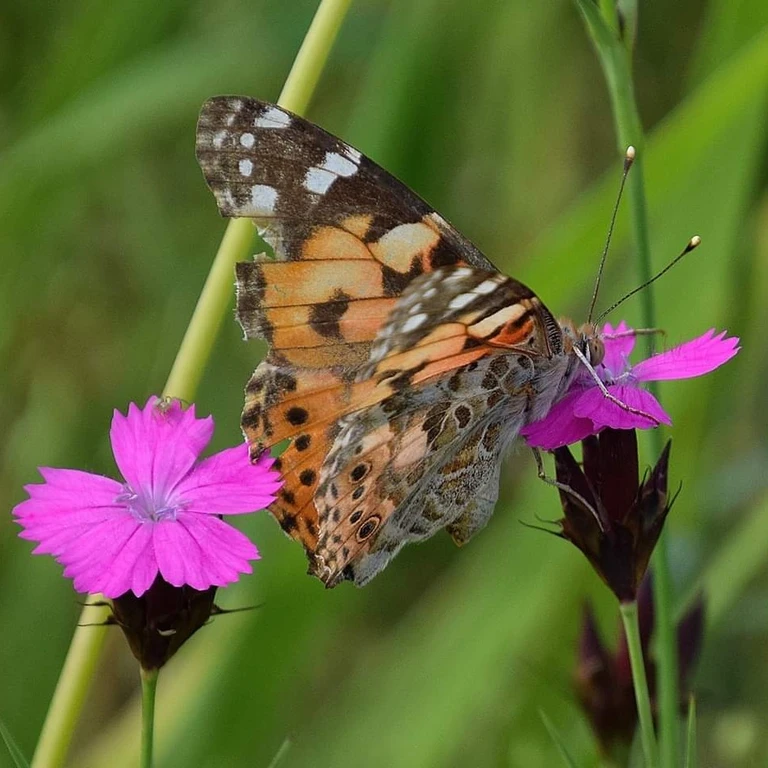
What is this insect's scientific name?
Vanessa cardui
